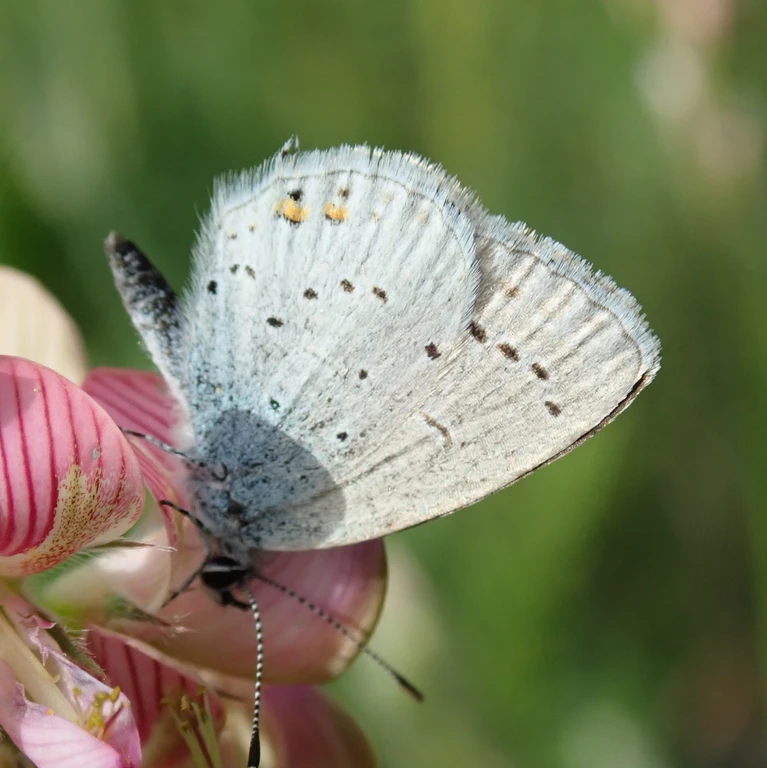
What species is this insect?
Cupido argiades (also Elkalyce argiades)
